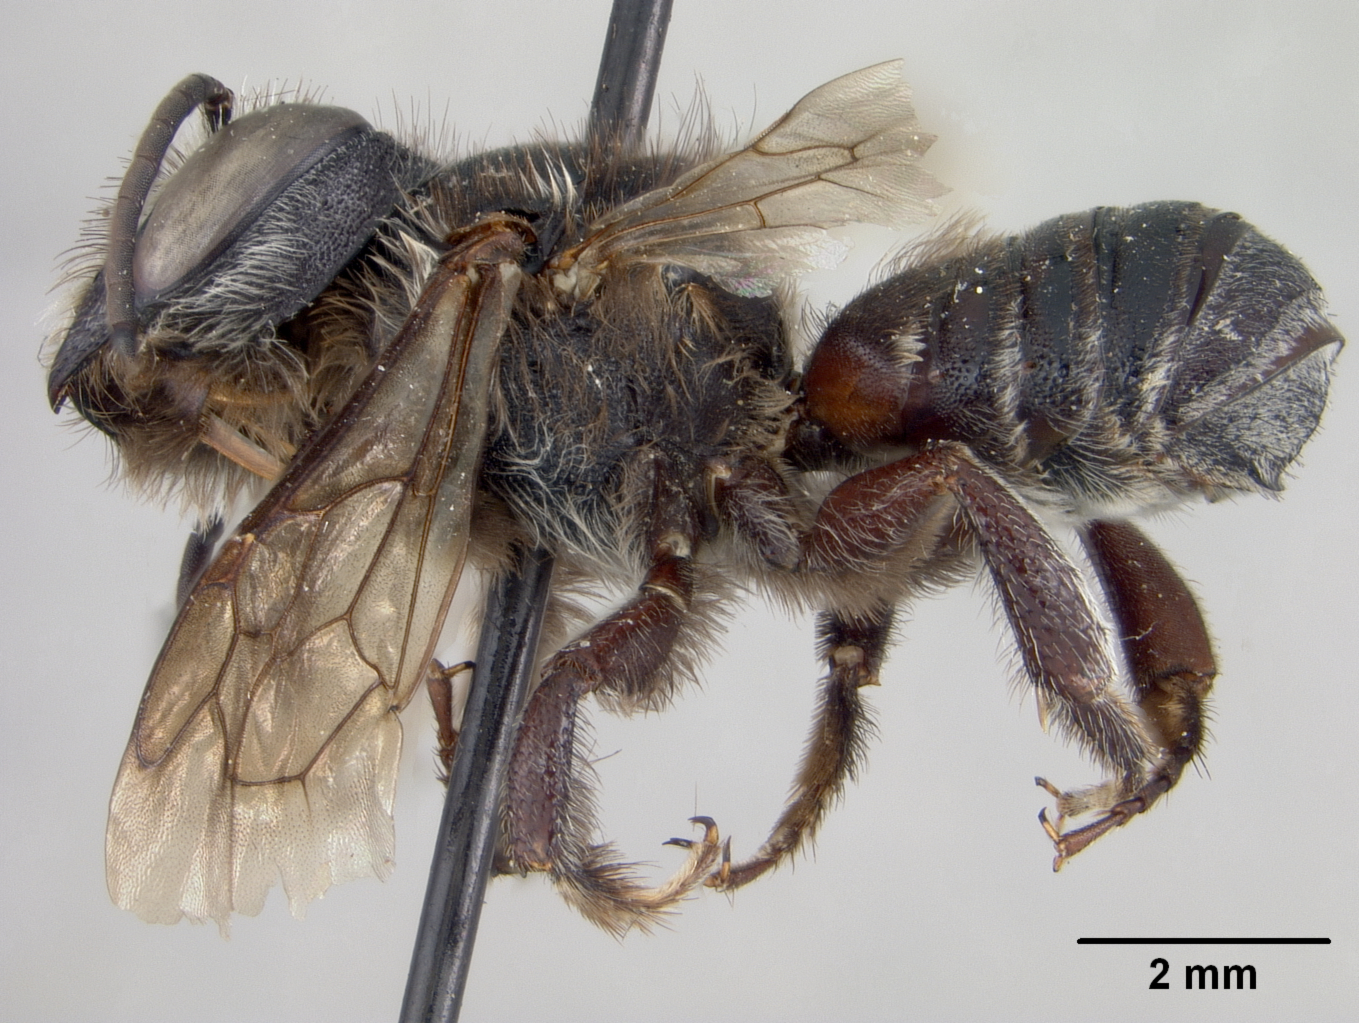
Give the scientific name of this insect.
Megachile semota
